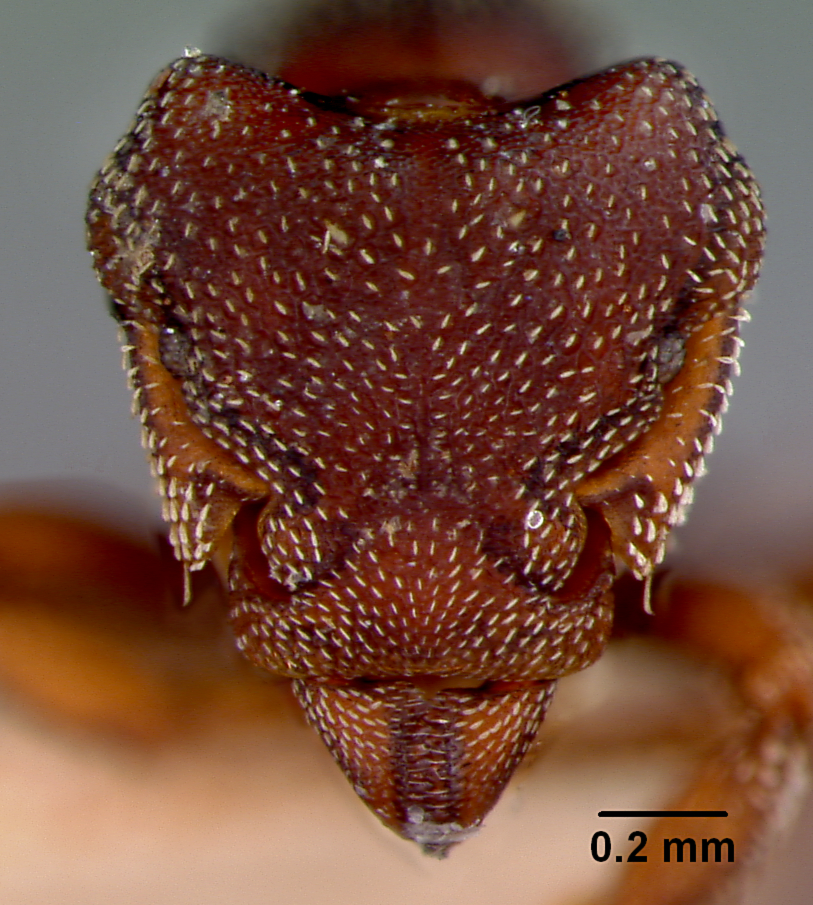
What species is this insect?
Rhopalothrix procera
